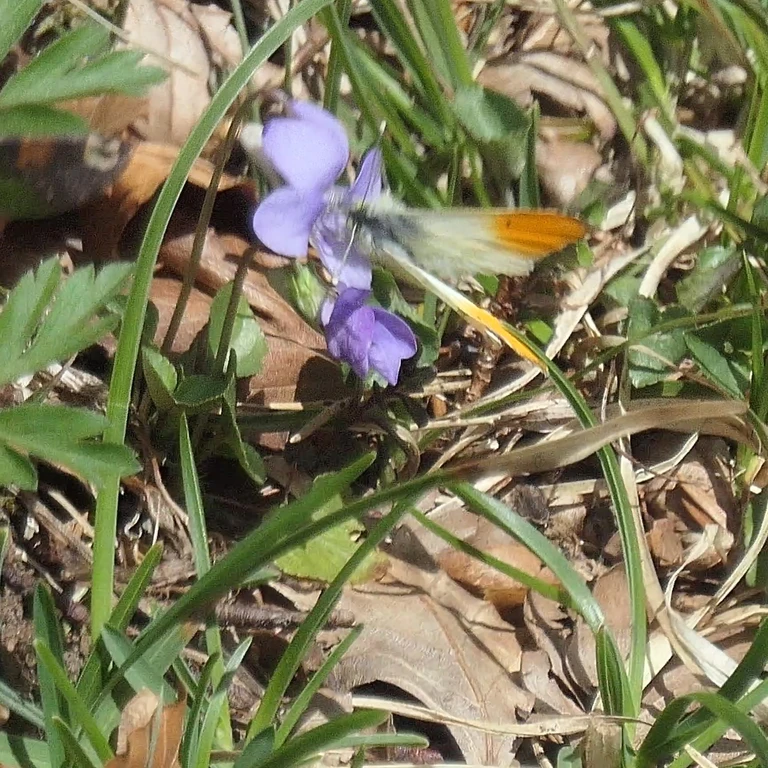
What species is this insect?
Anthocharis cardamines
